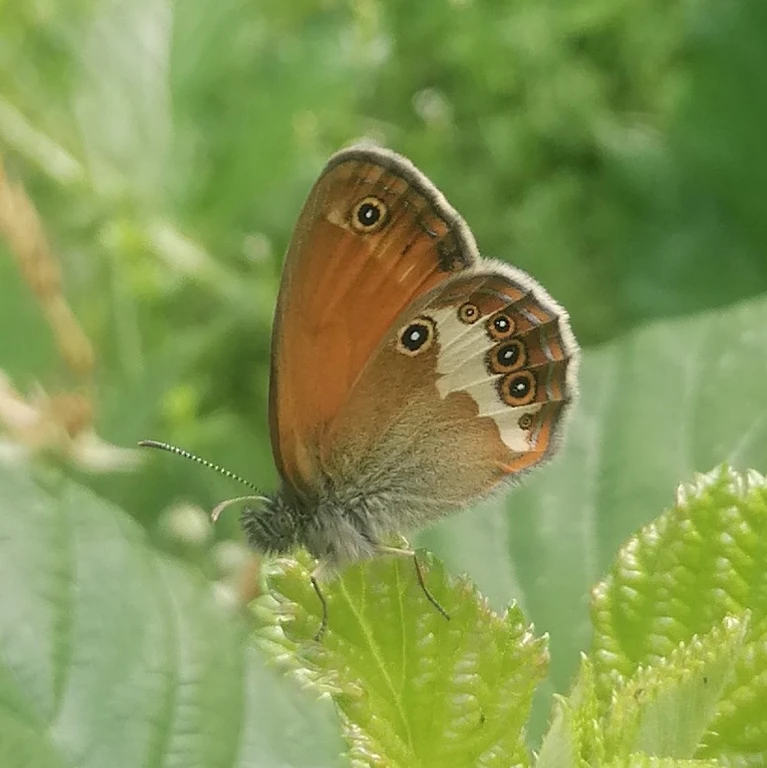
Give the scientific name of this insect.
Coenonympha arcania
